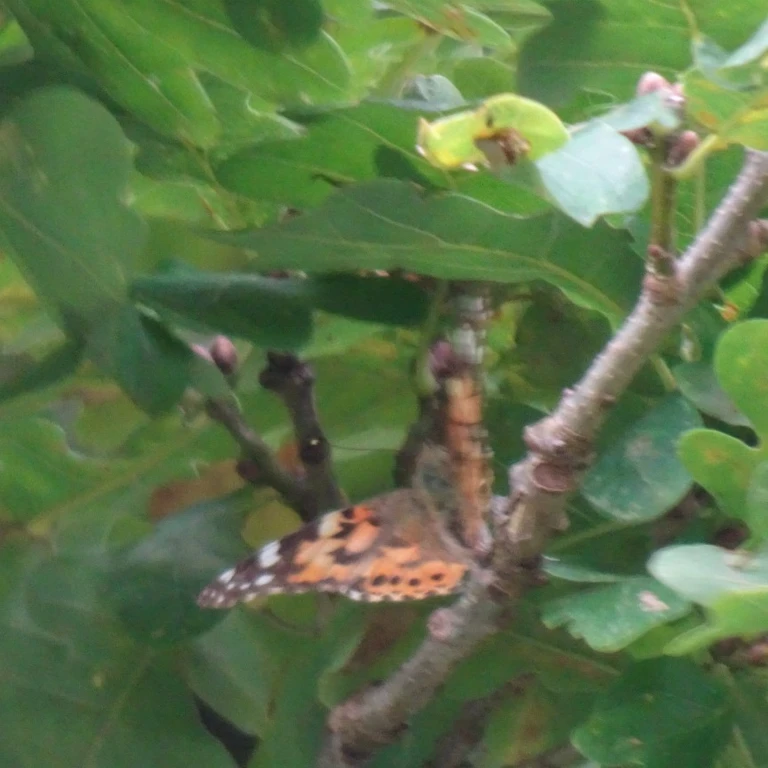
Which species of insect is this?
Vanessa cardui
